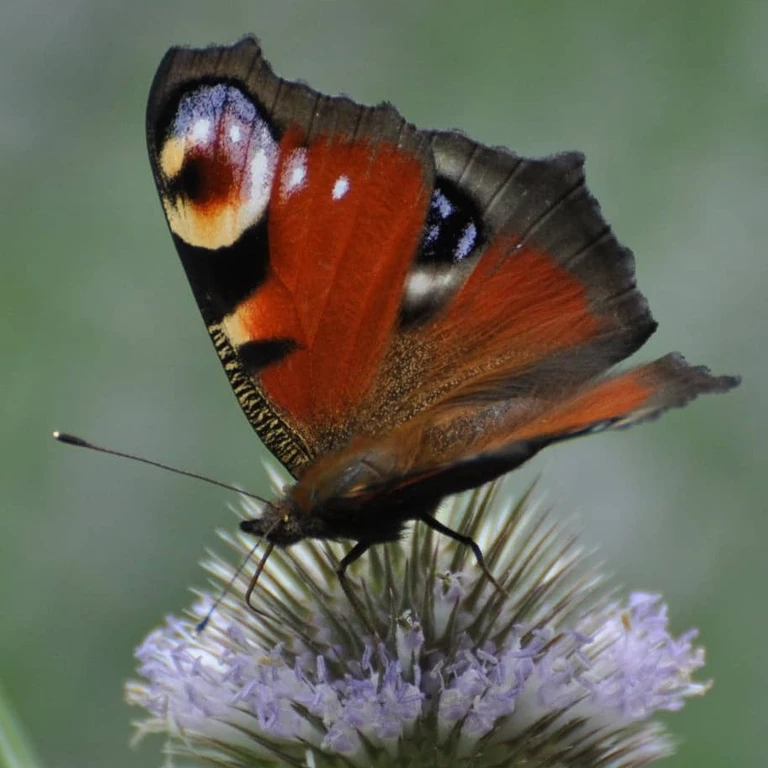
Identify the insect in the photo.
Aglais io
